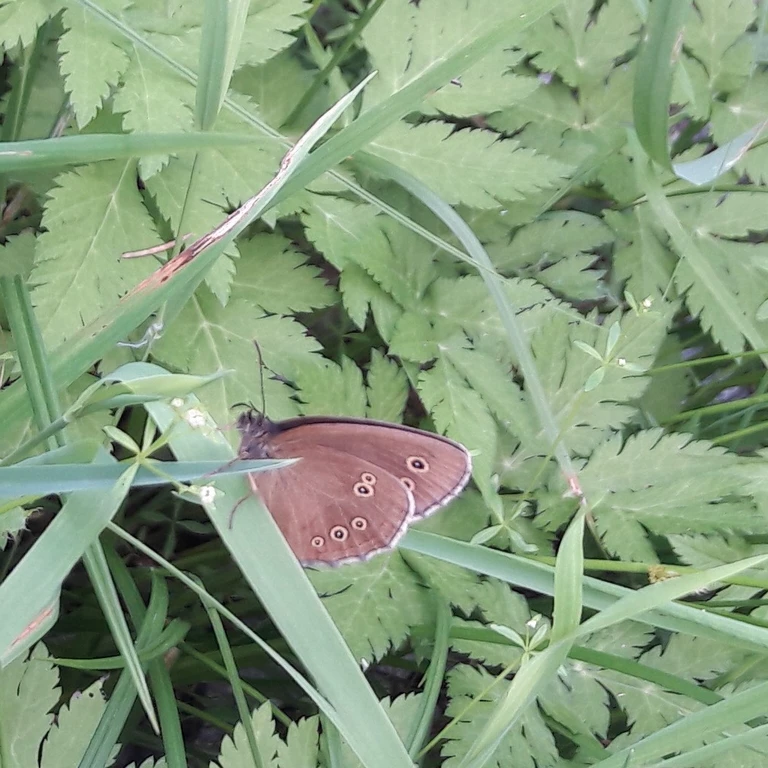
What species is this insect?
Aphantopus hyperantus
